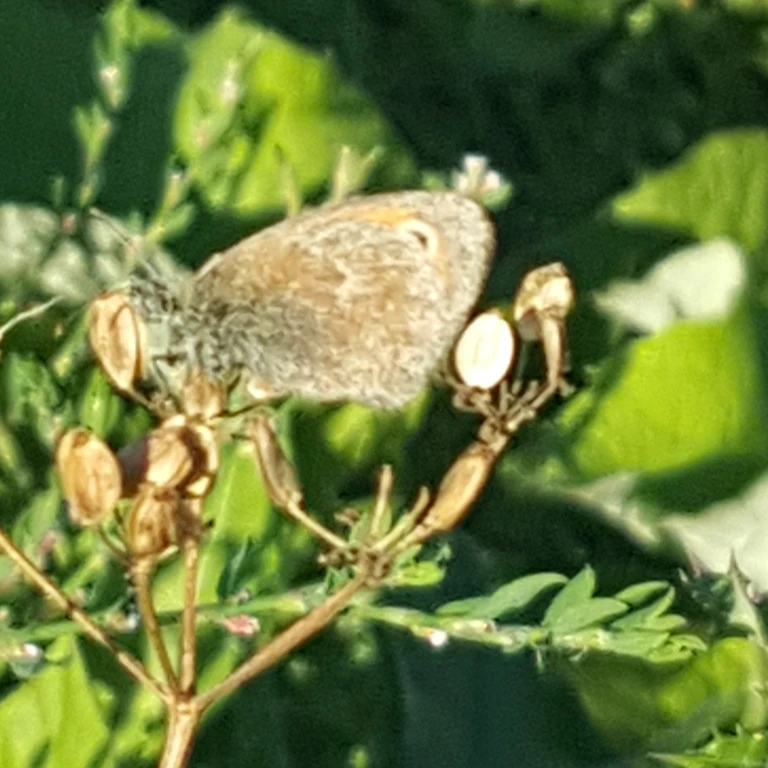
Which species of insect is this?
Coenonympha pamphilus
